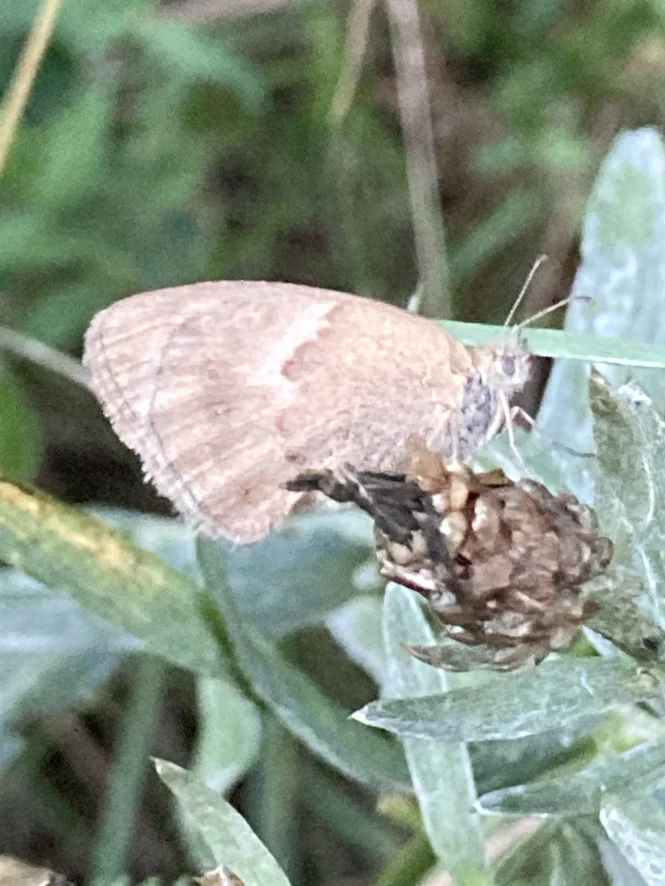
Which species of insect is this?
Coenonympha pamphilus
